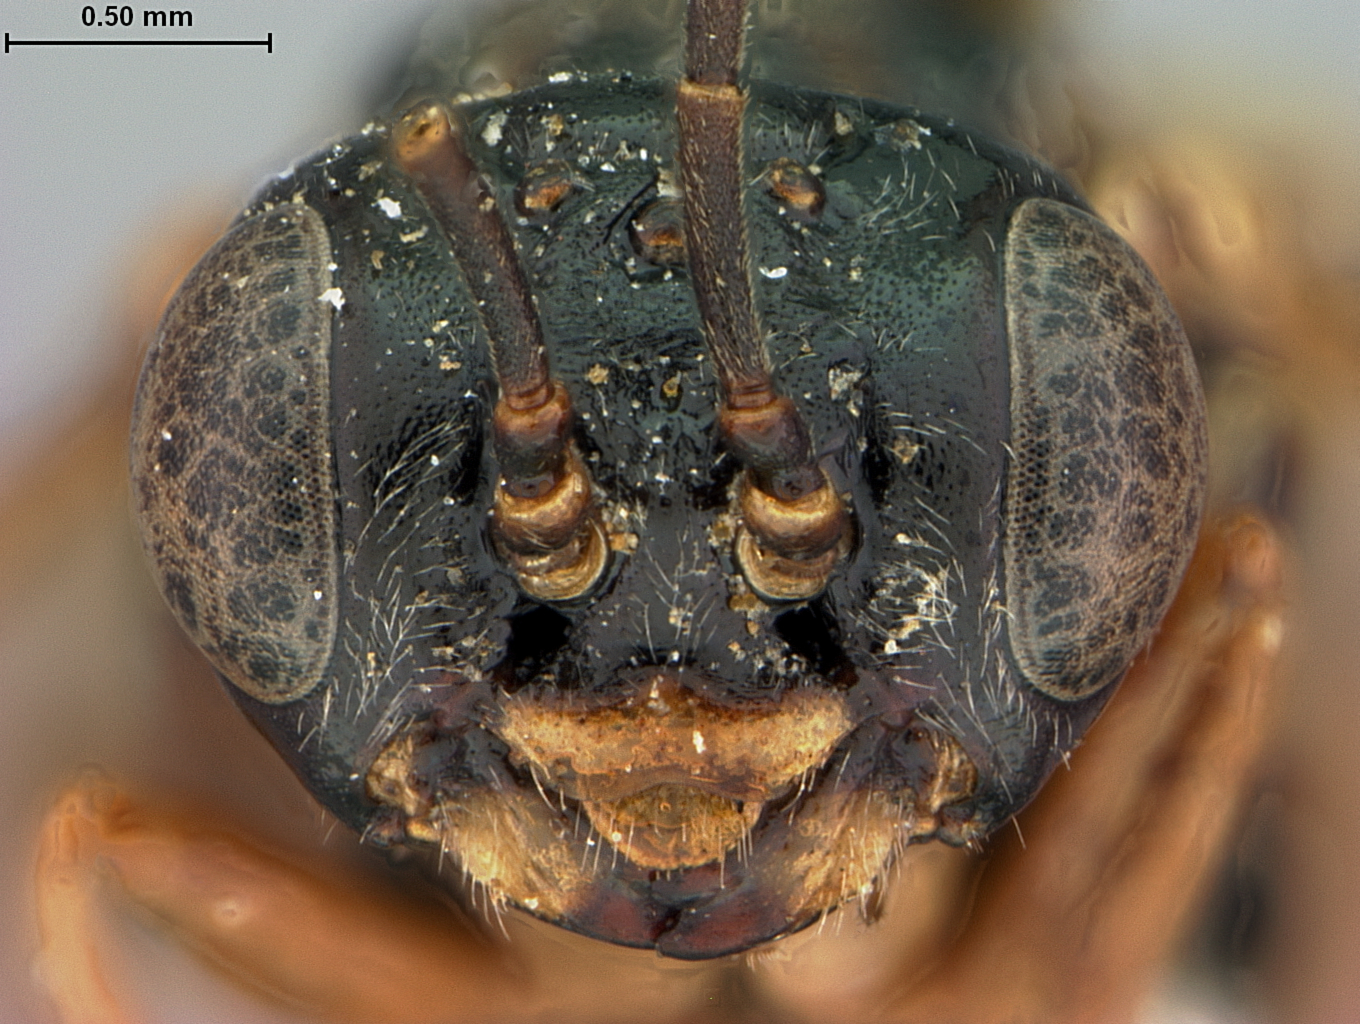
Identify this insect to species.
Periclista xanthognatha
